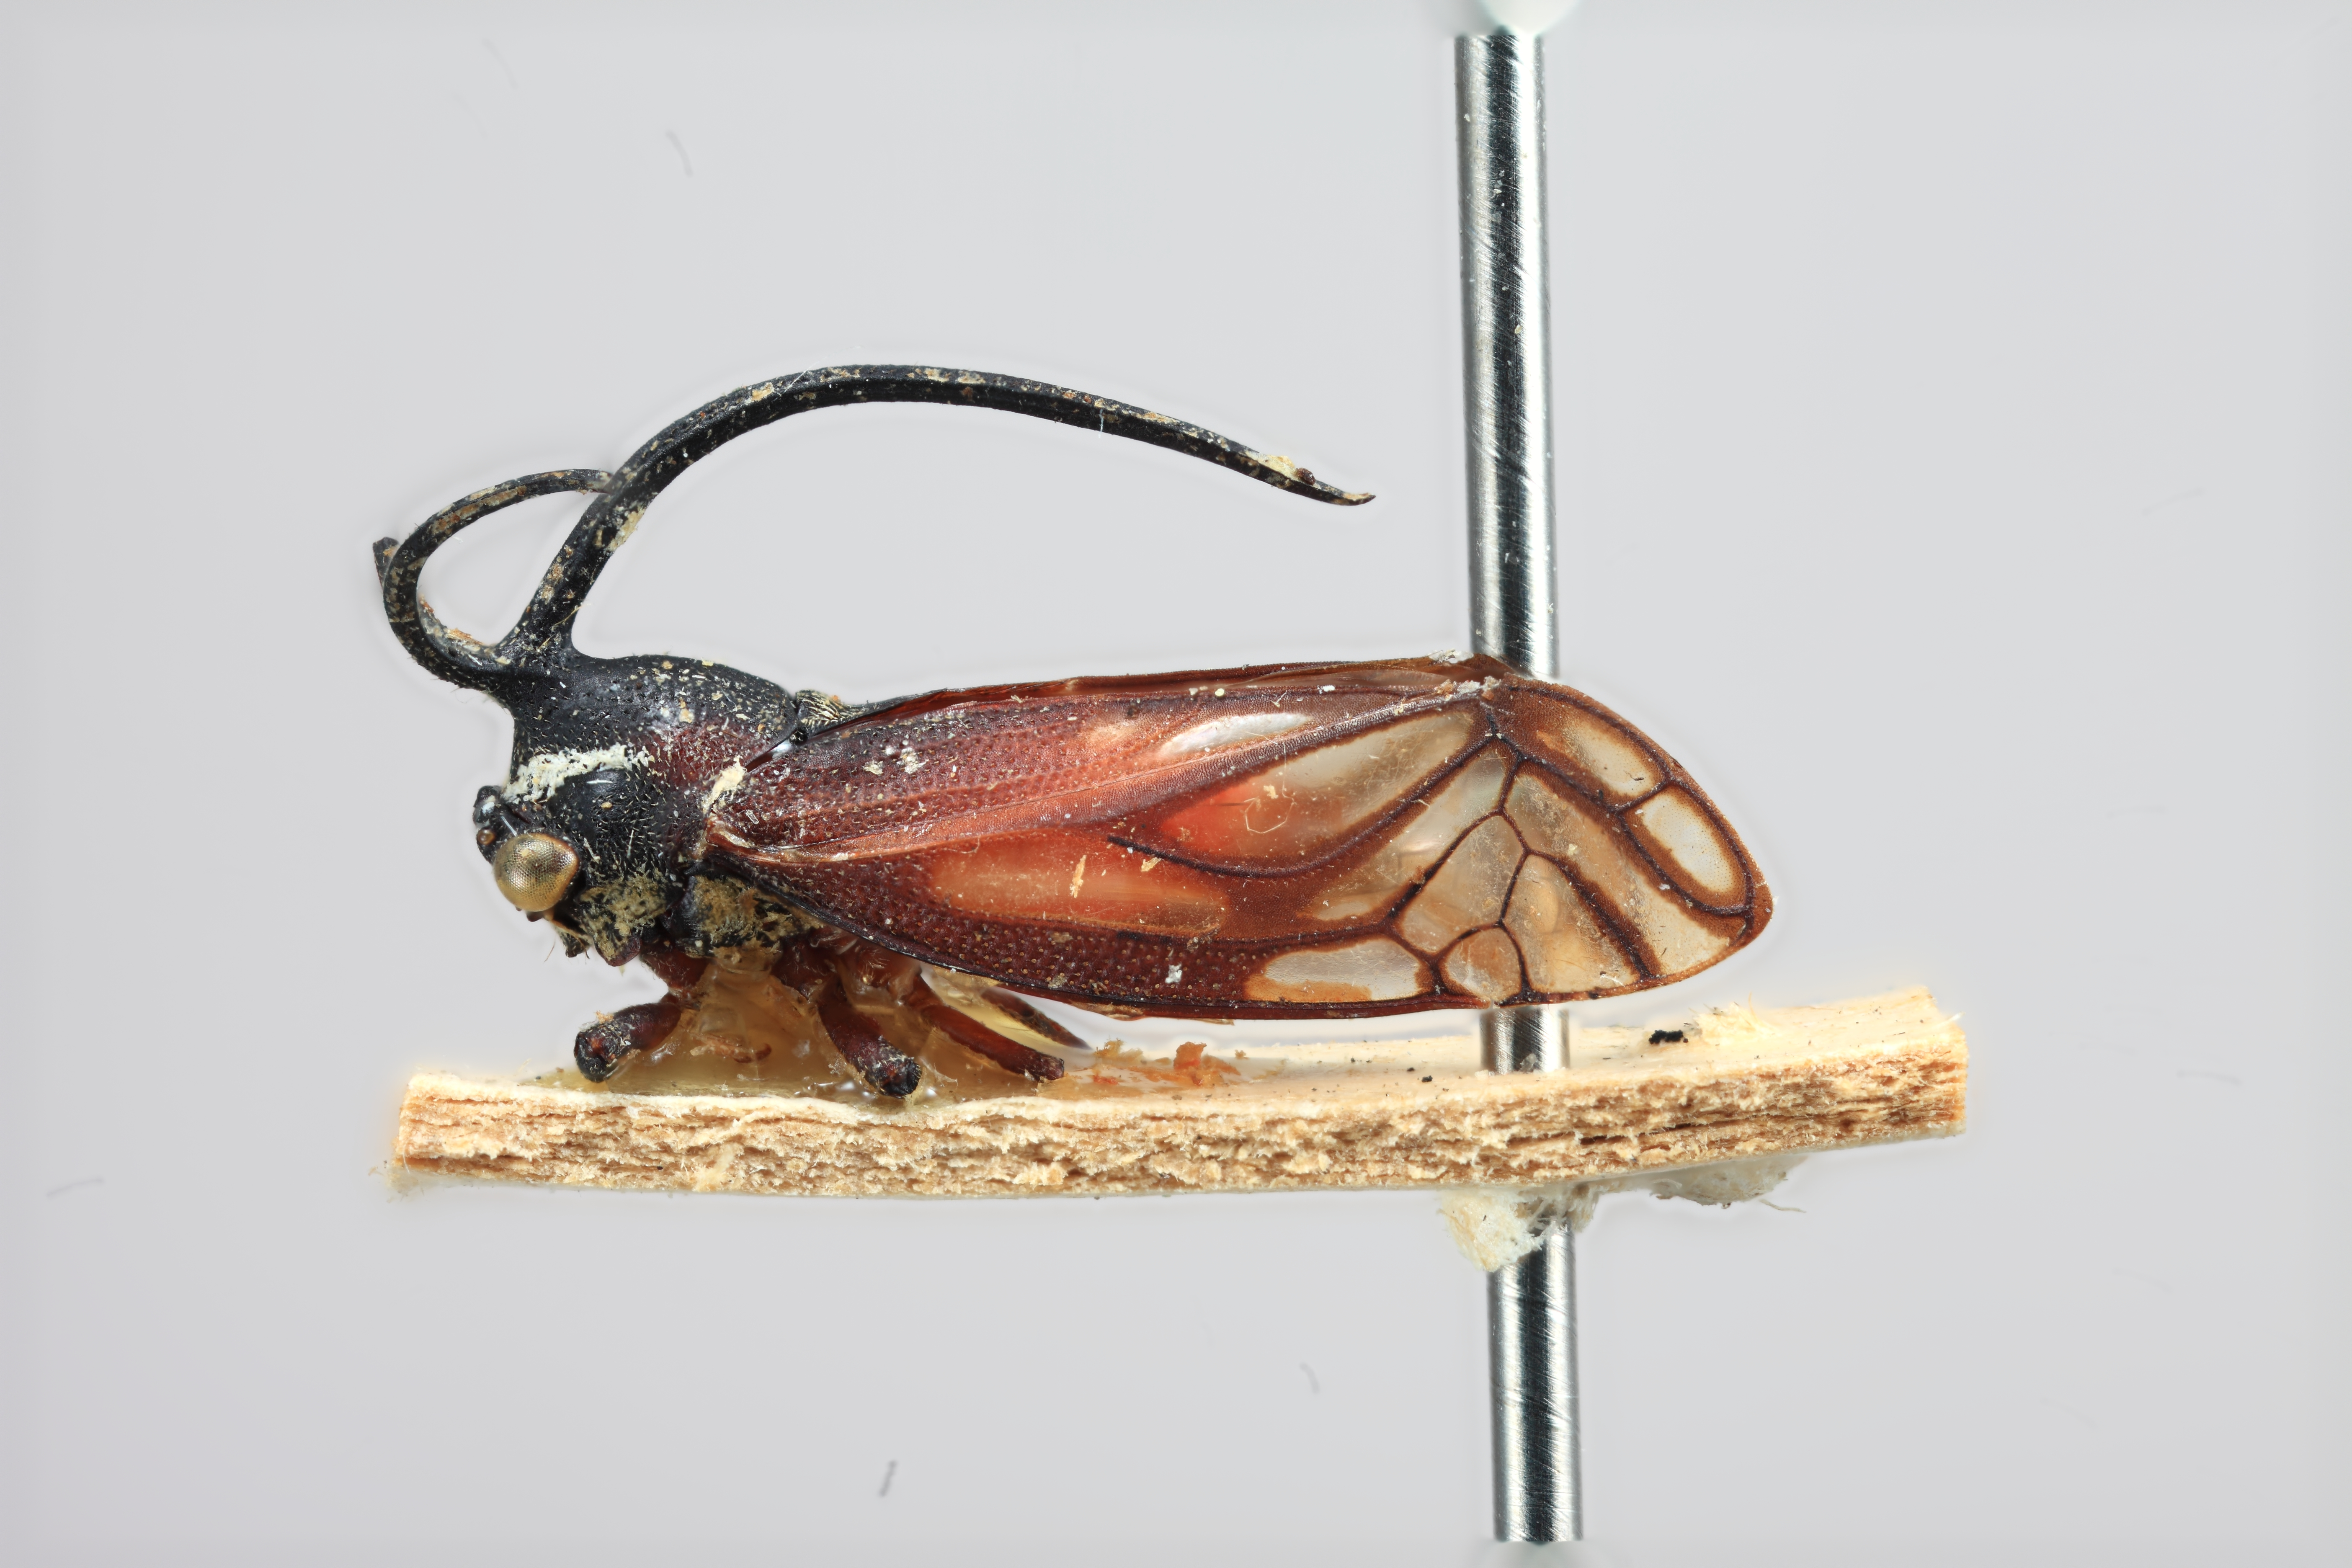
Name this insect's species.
Stylocentrus rubrinigris
